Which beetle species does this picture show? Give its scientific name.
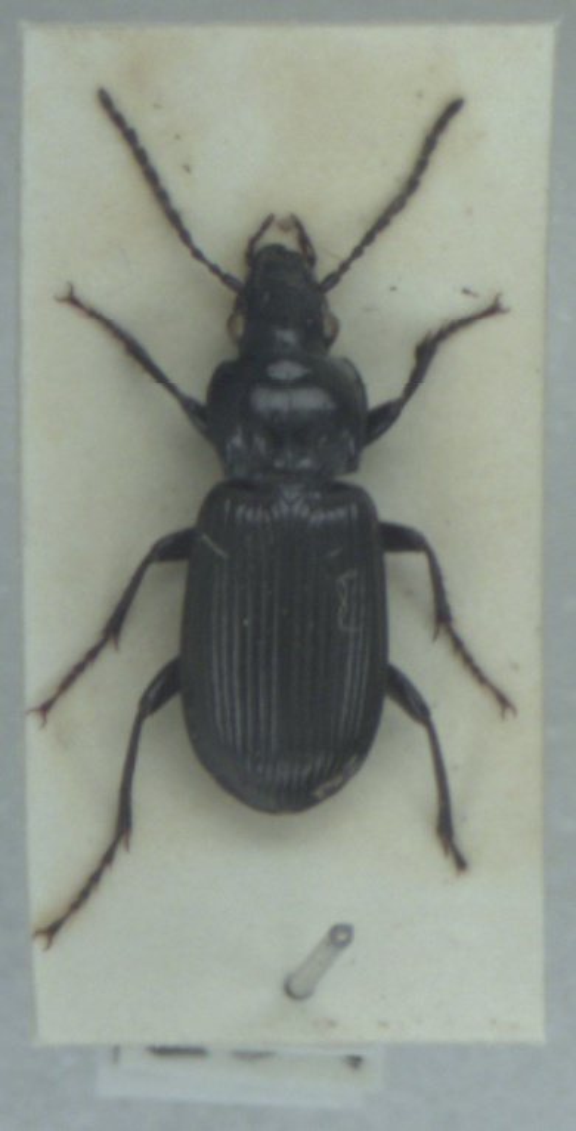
Pterostichus anthracinus
